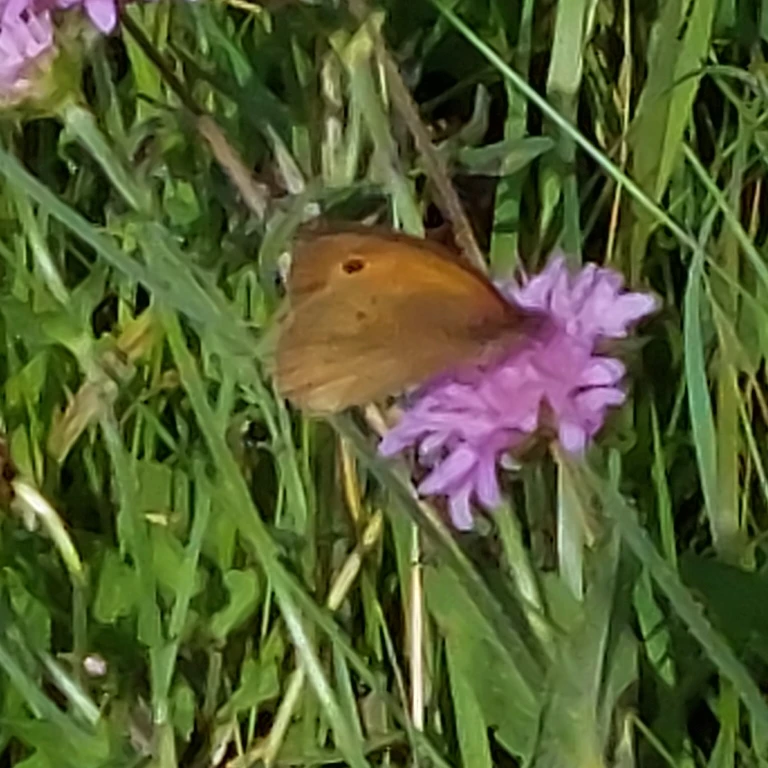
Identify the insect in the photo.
Maniola jurtina
